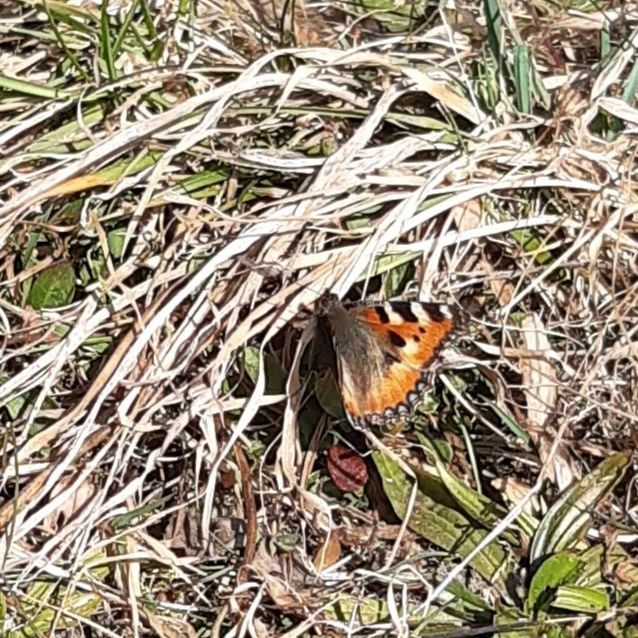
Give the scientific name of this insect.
Aglais urticae
